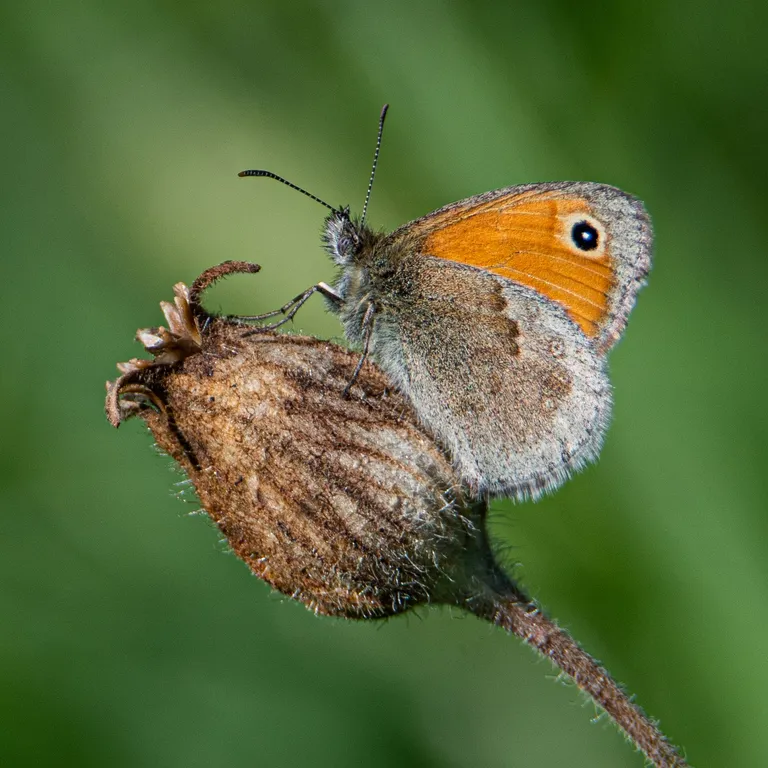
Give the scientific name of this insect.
Coenonympha pamphilus
